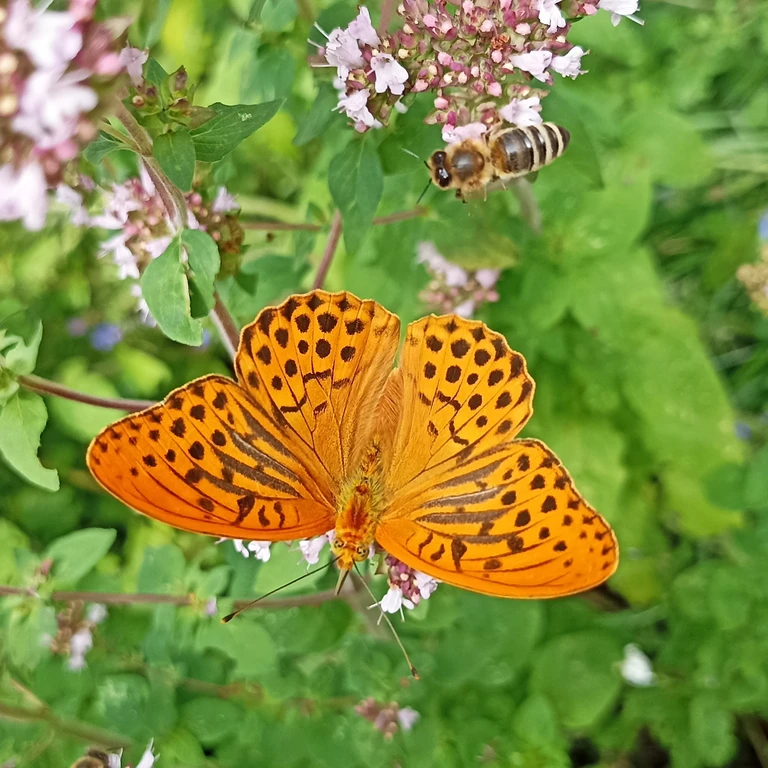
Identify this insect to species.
Argynnis paphia
